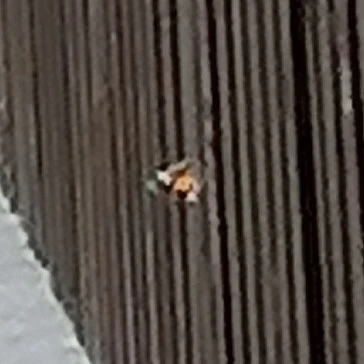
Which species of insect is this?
Macroglossum stellatarum
